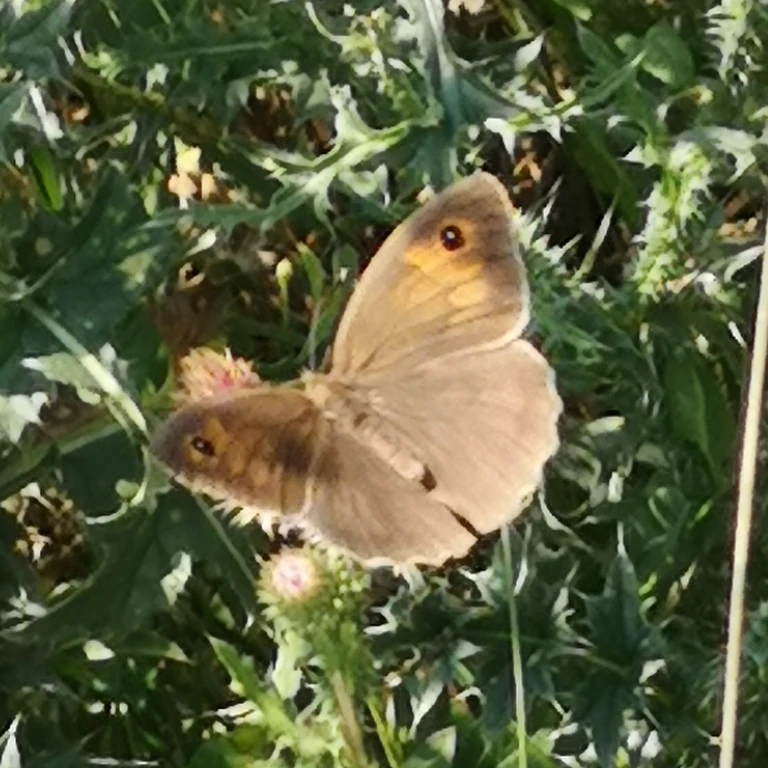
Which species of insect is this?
Maniola jurtina
